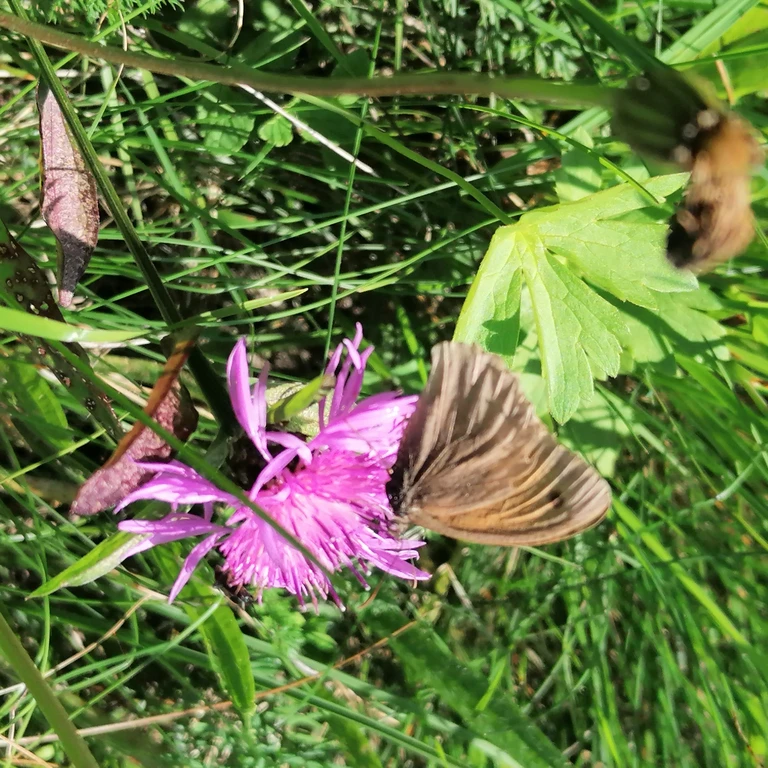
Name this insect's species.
Maniola jurtina
